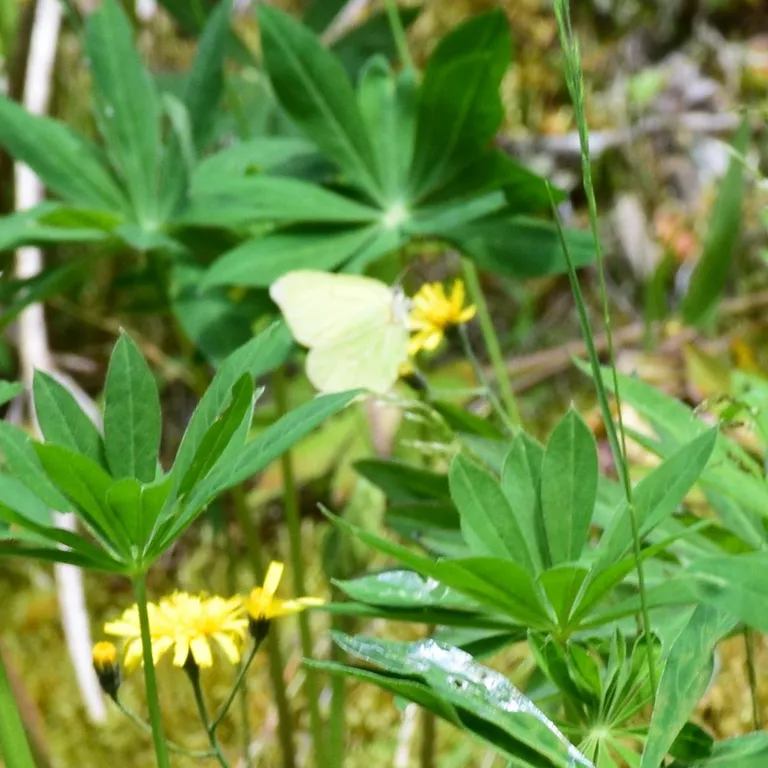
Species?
Gonepteryx rhamni
